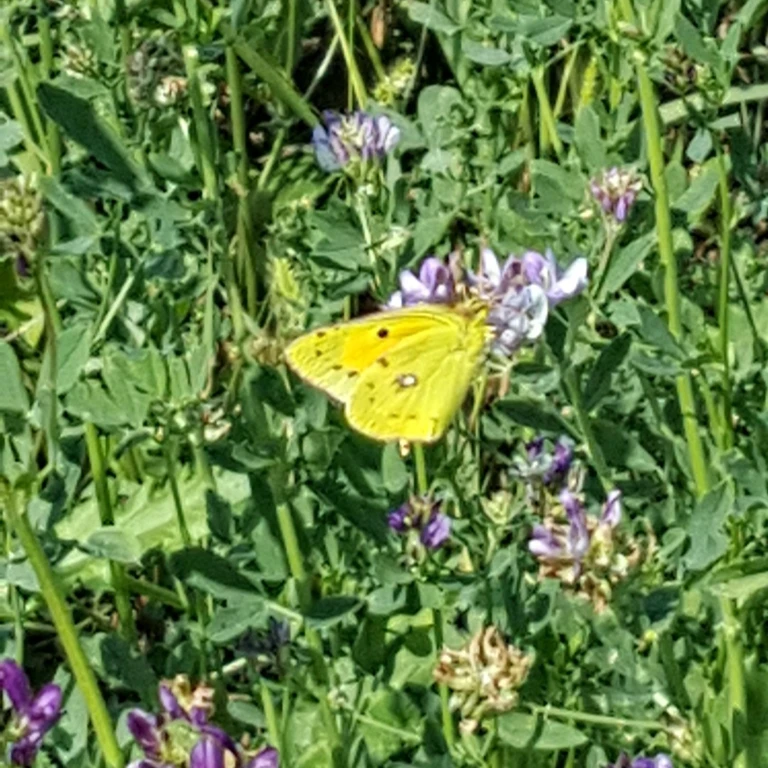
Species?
Colias croceus
